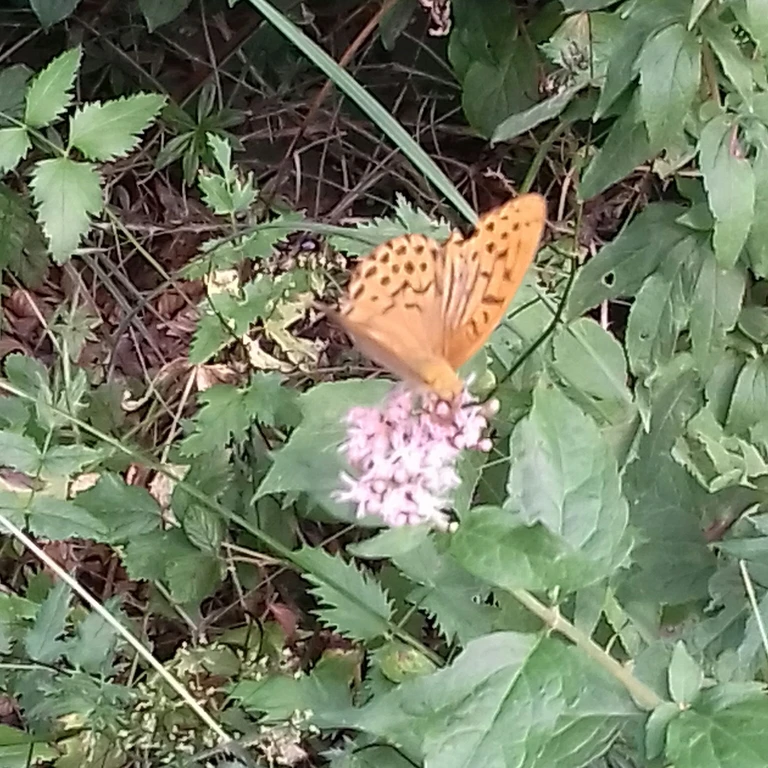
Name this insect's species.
Argynnis paphia
